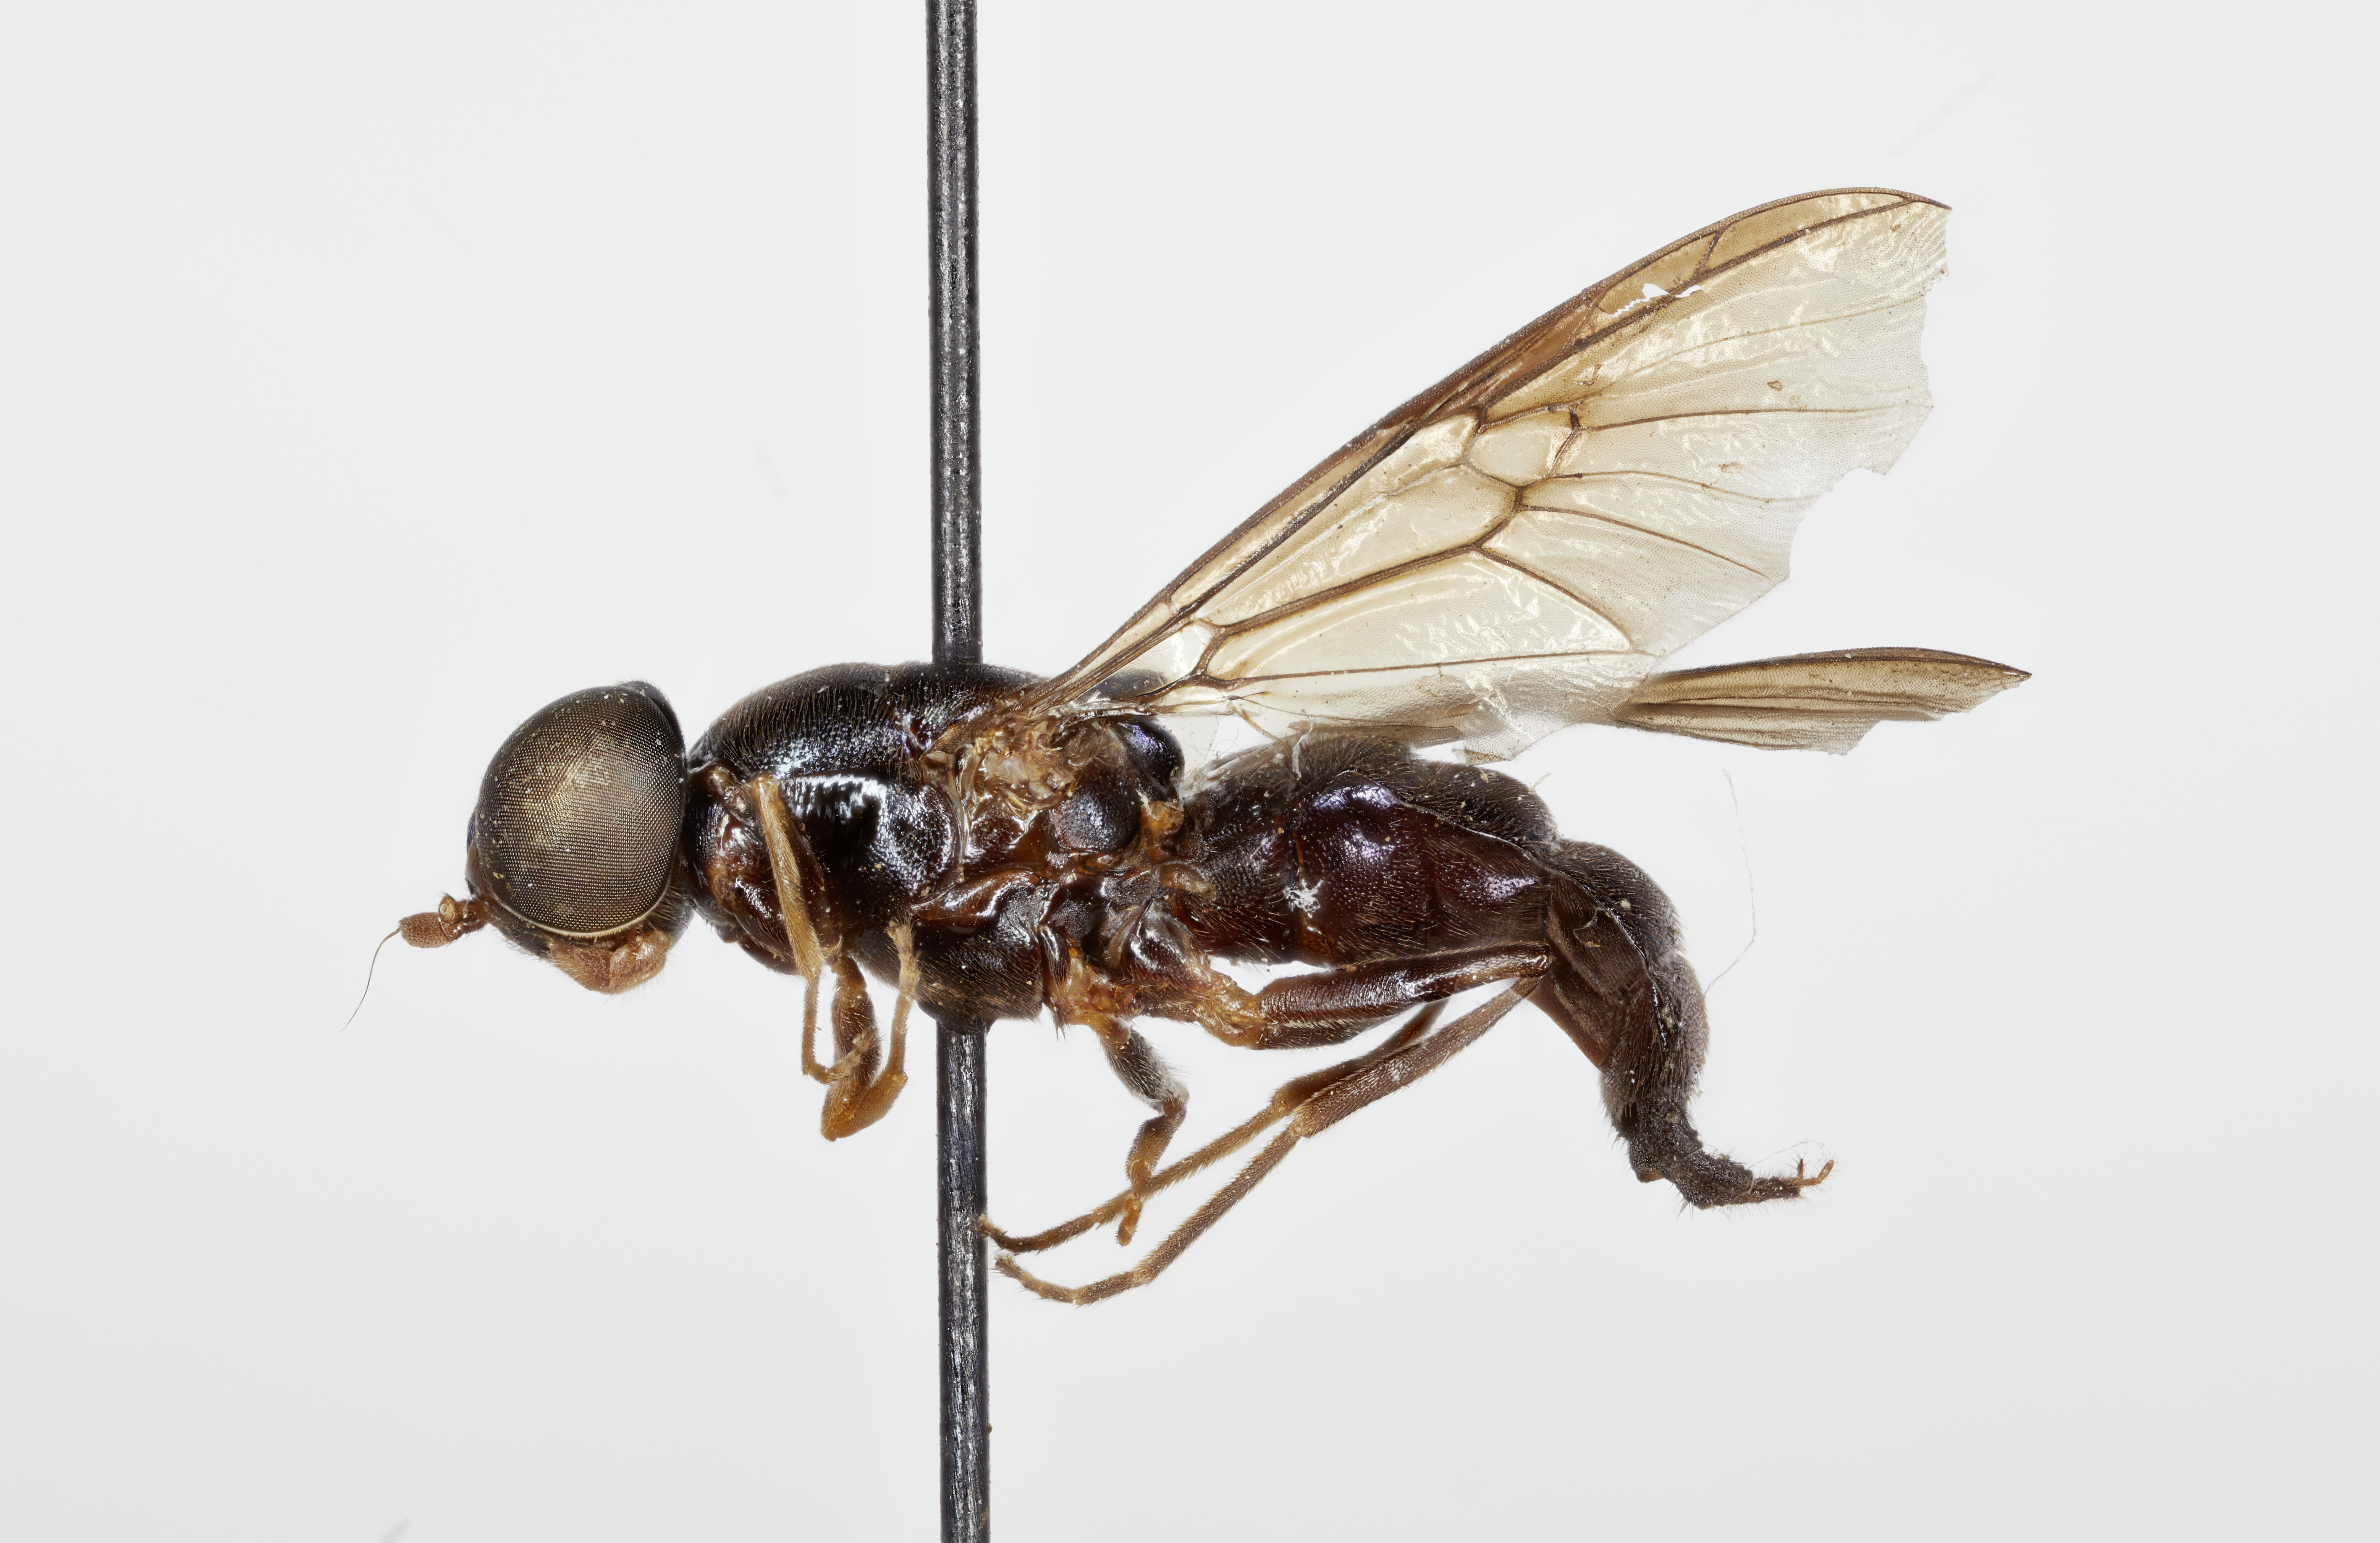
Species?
Cephalochrysa nigra
